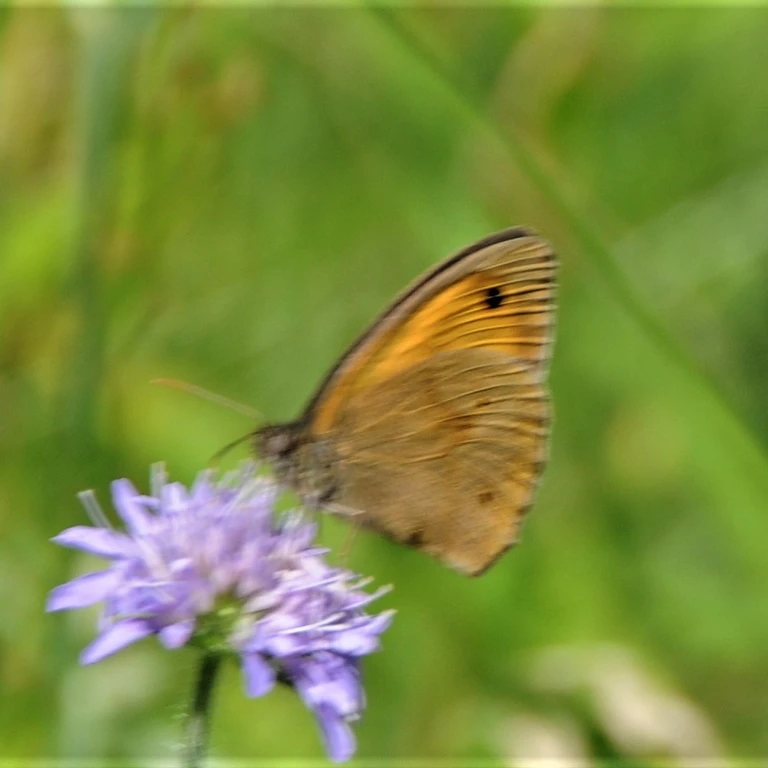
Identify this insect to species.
Maniola jurtina
